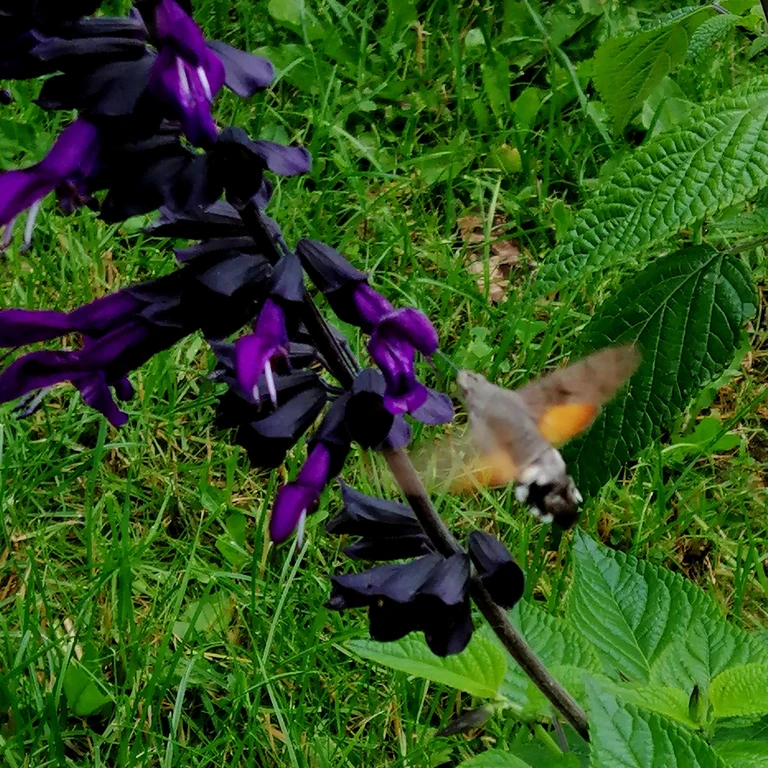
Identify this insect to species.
Macroglossum stellatarum
